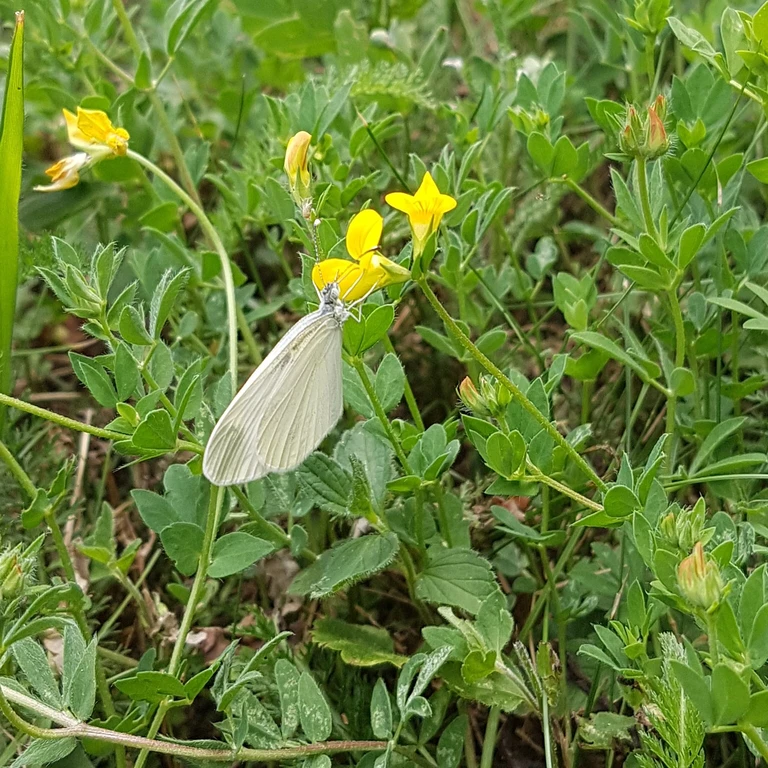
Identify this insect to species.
Leptidea sinapis/juvernica
